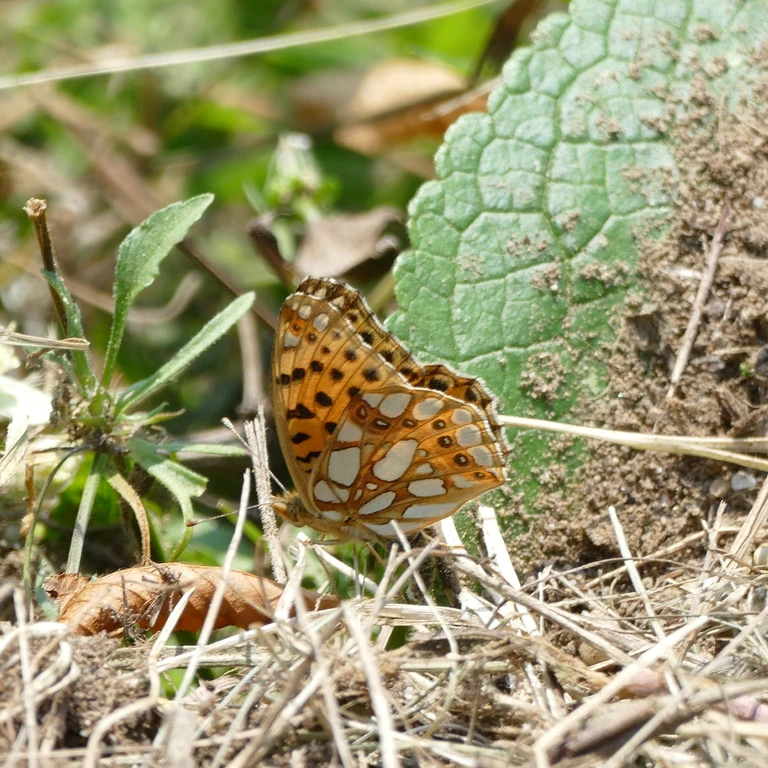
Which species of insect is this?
Issoria lathonia
